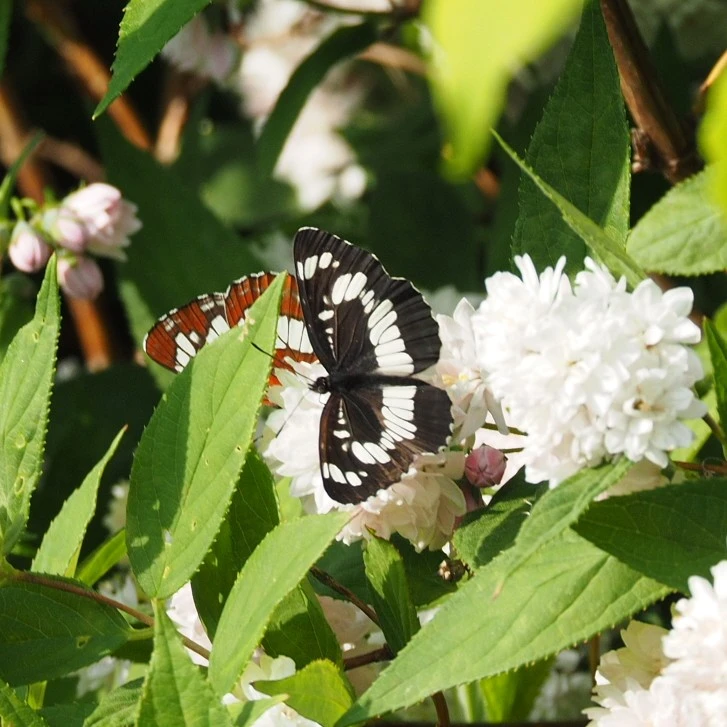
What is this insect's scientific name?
Neptis rivularis
